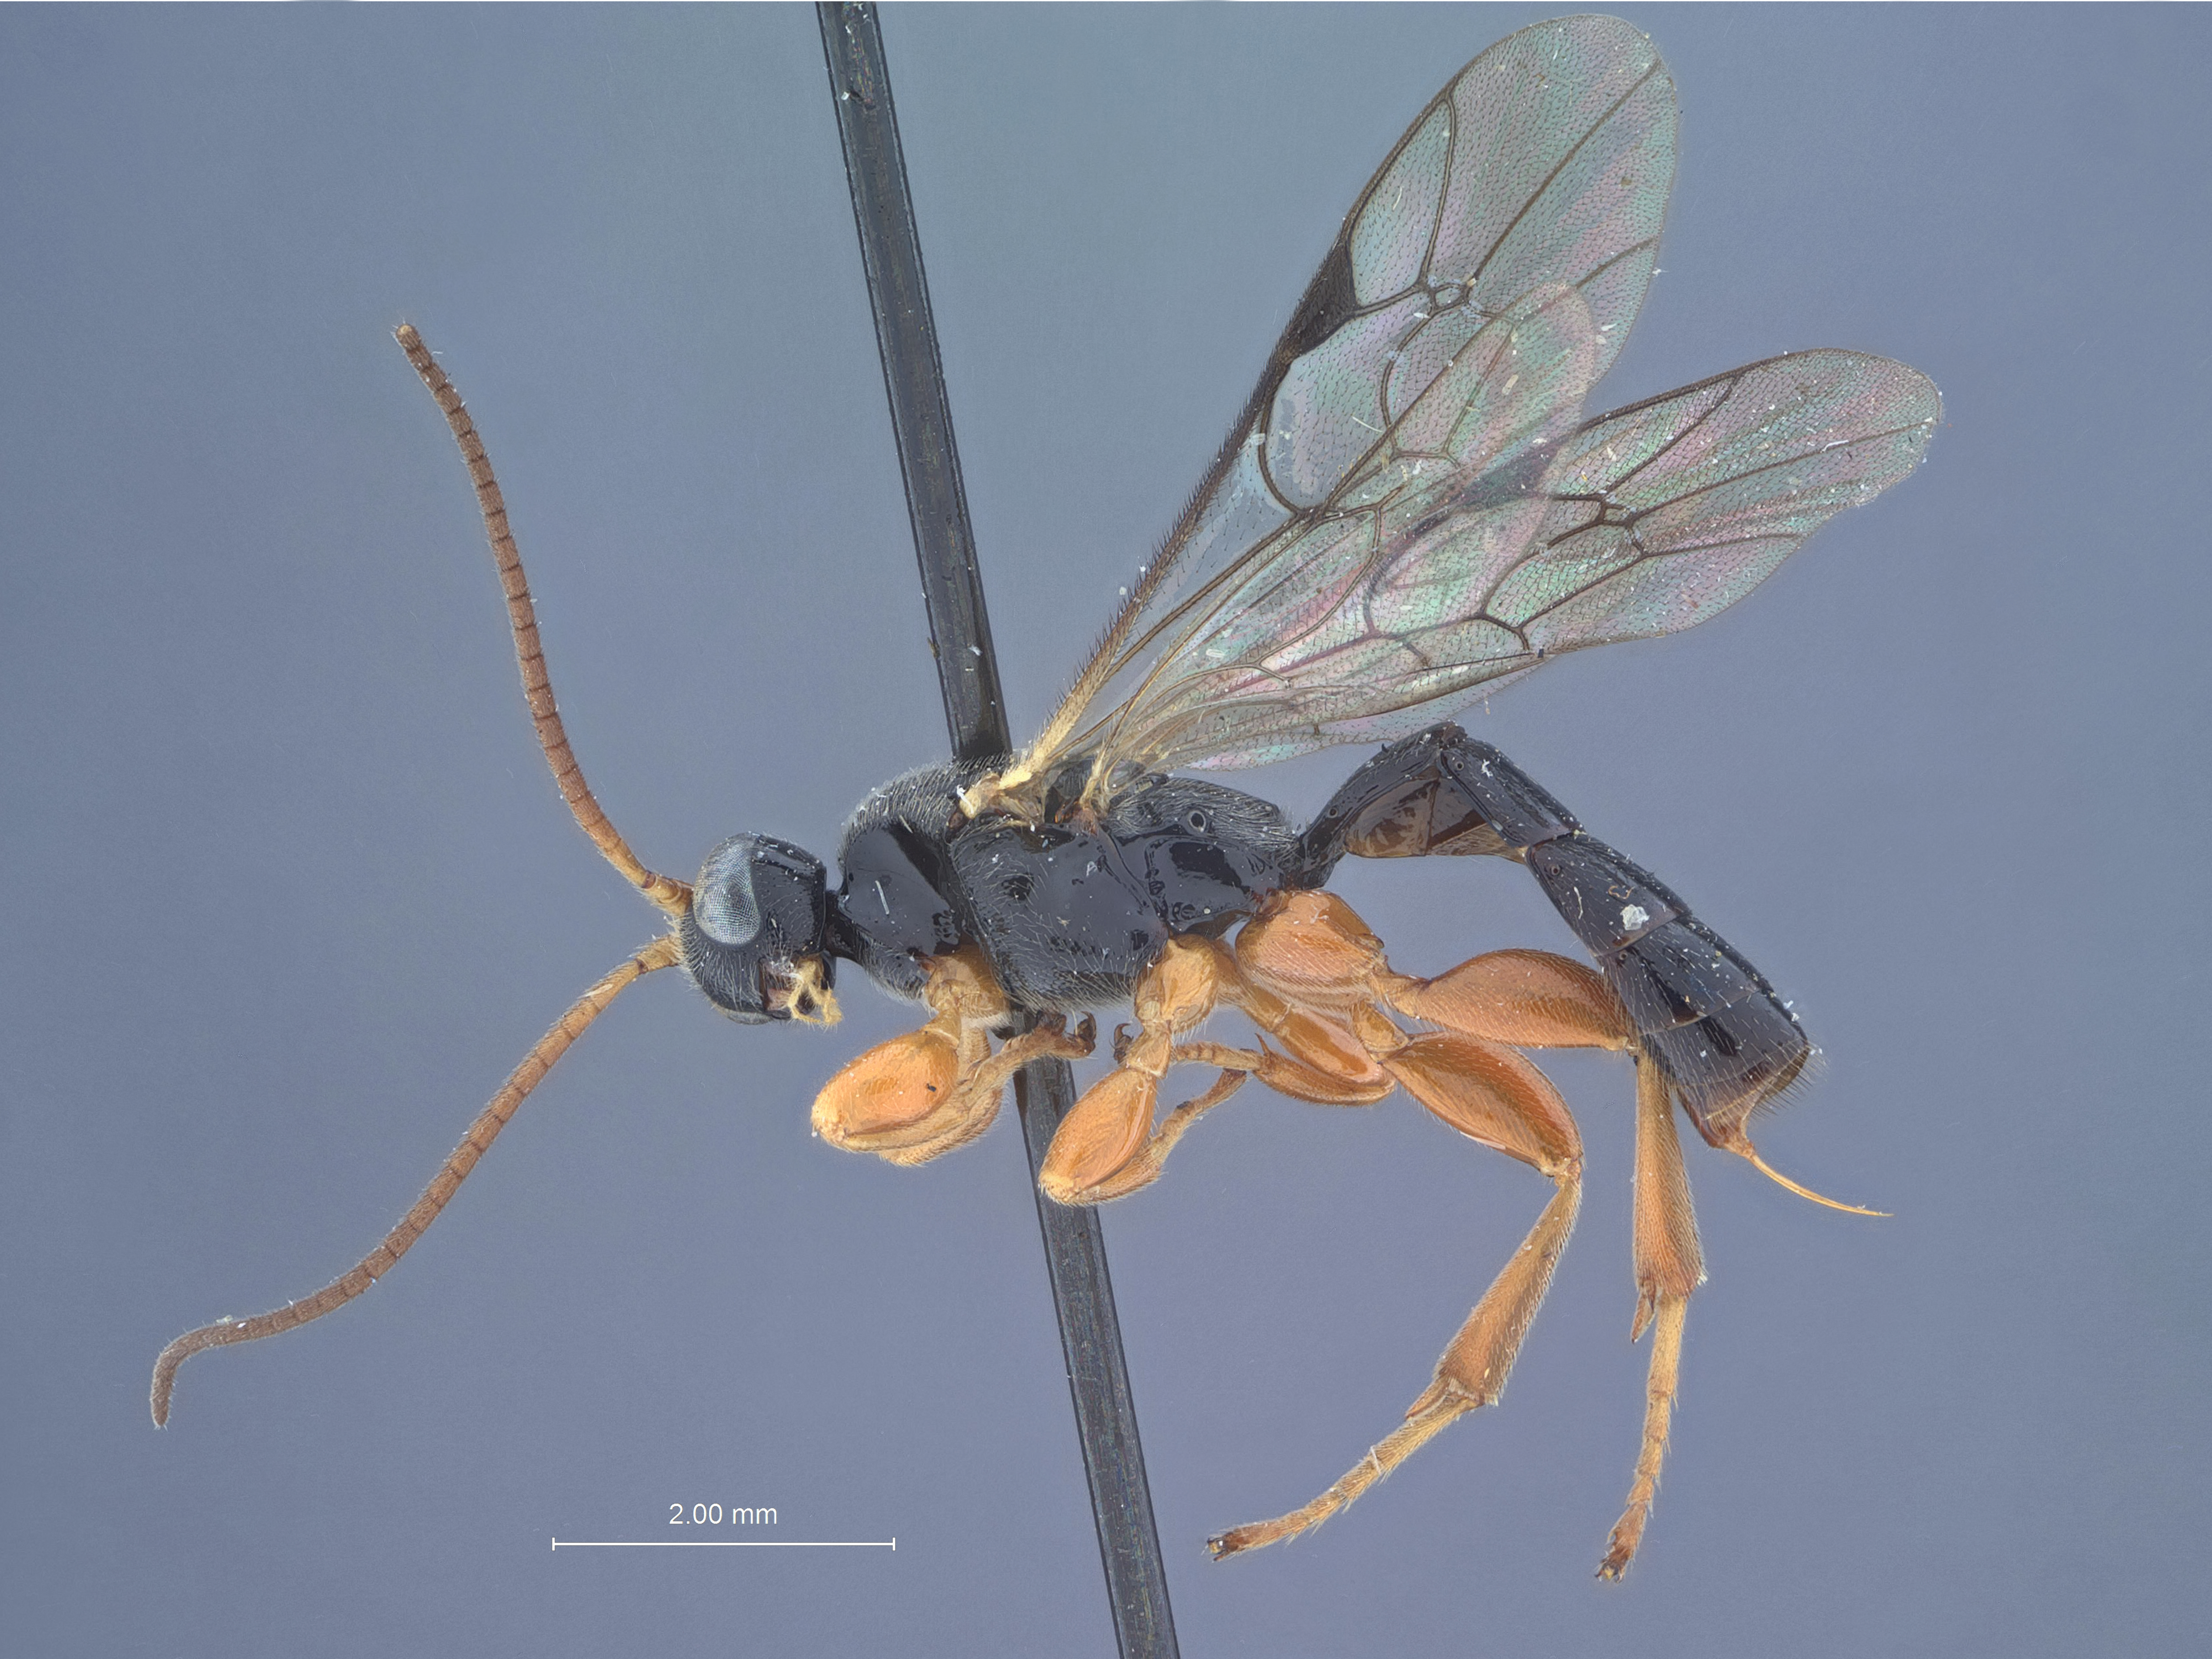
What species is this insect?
Triclistus chosis
